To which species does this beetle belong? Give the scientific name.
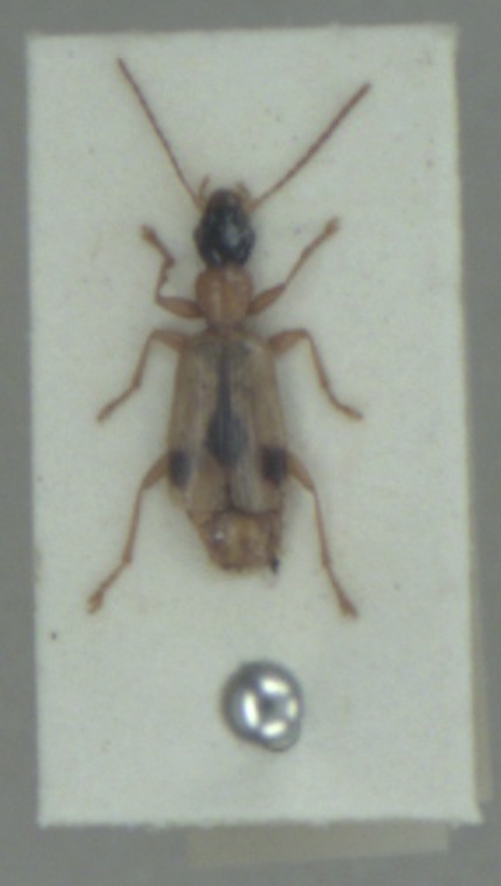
Demetrias imperialis
